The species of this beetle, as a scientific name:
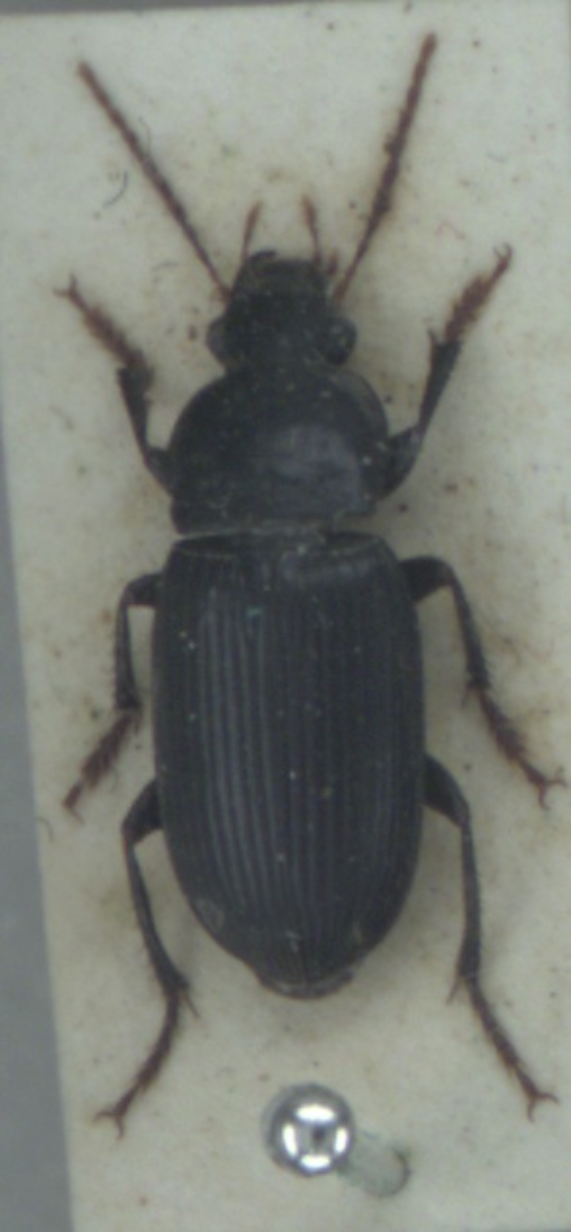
Harpalus tenebrosus
